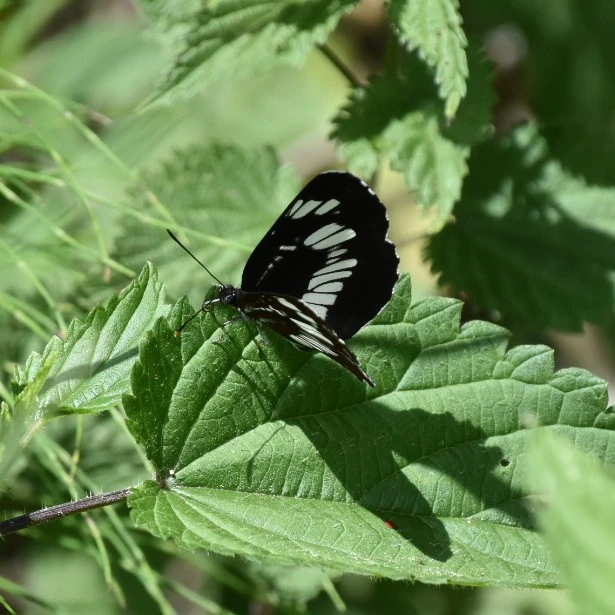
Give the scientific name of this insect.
Neptis rivularis
